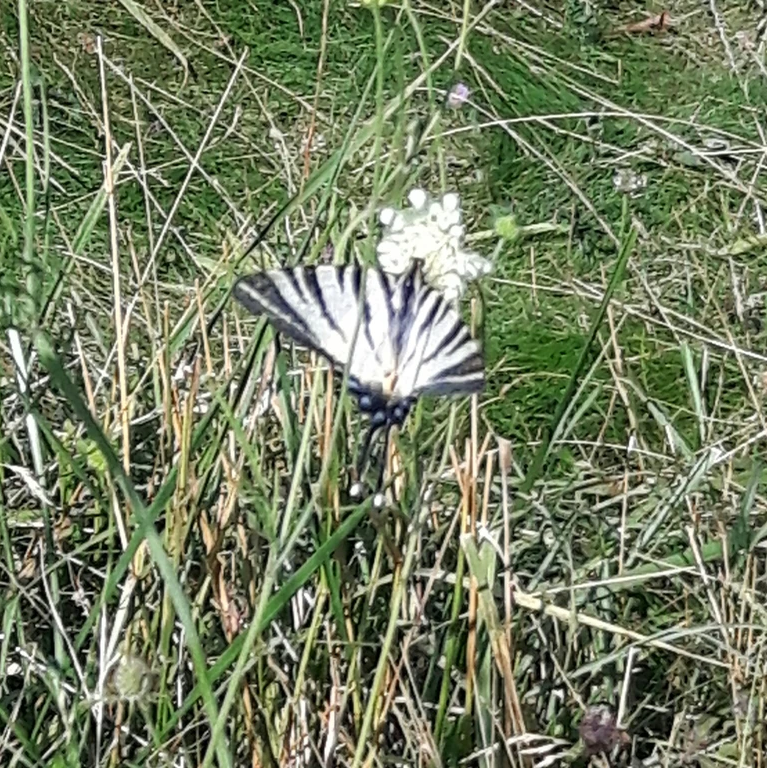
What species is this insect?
Iphiclides podalirius
